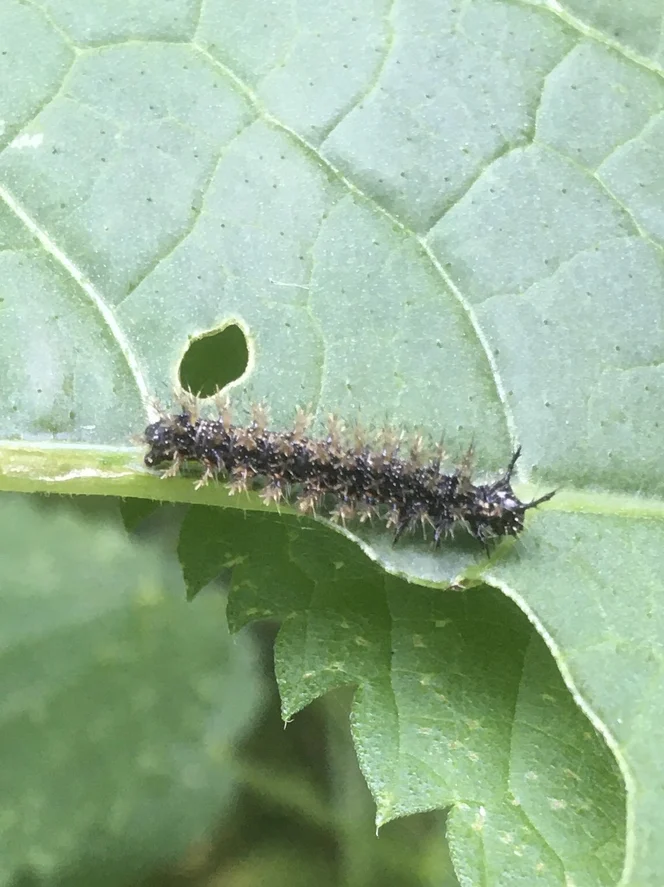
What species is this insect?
Araschnia levana
